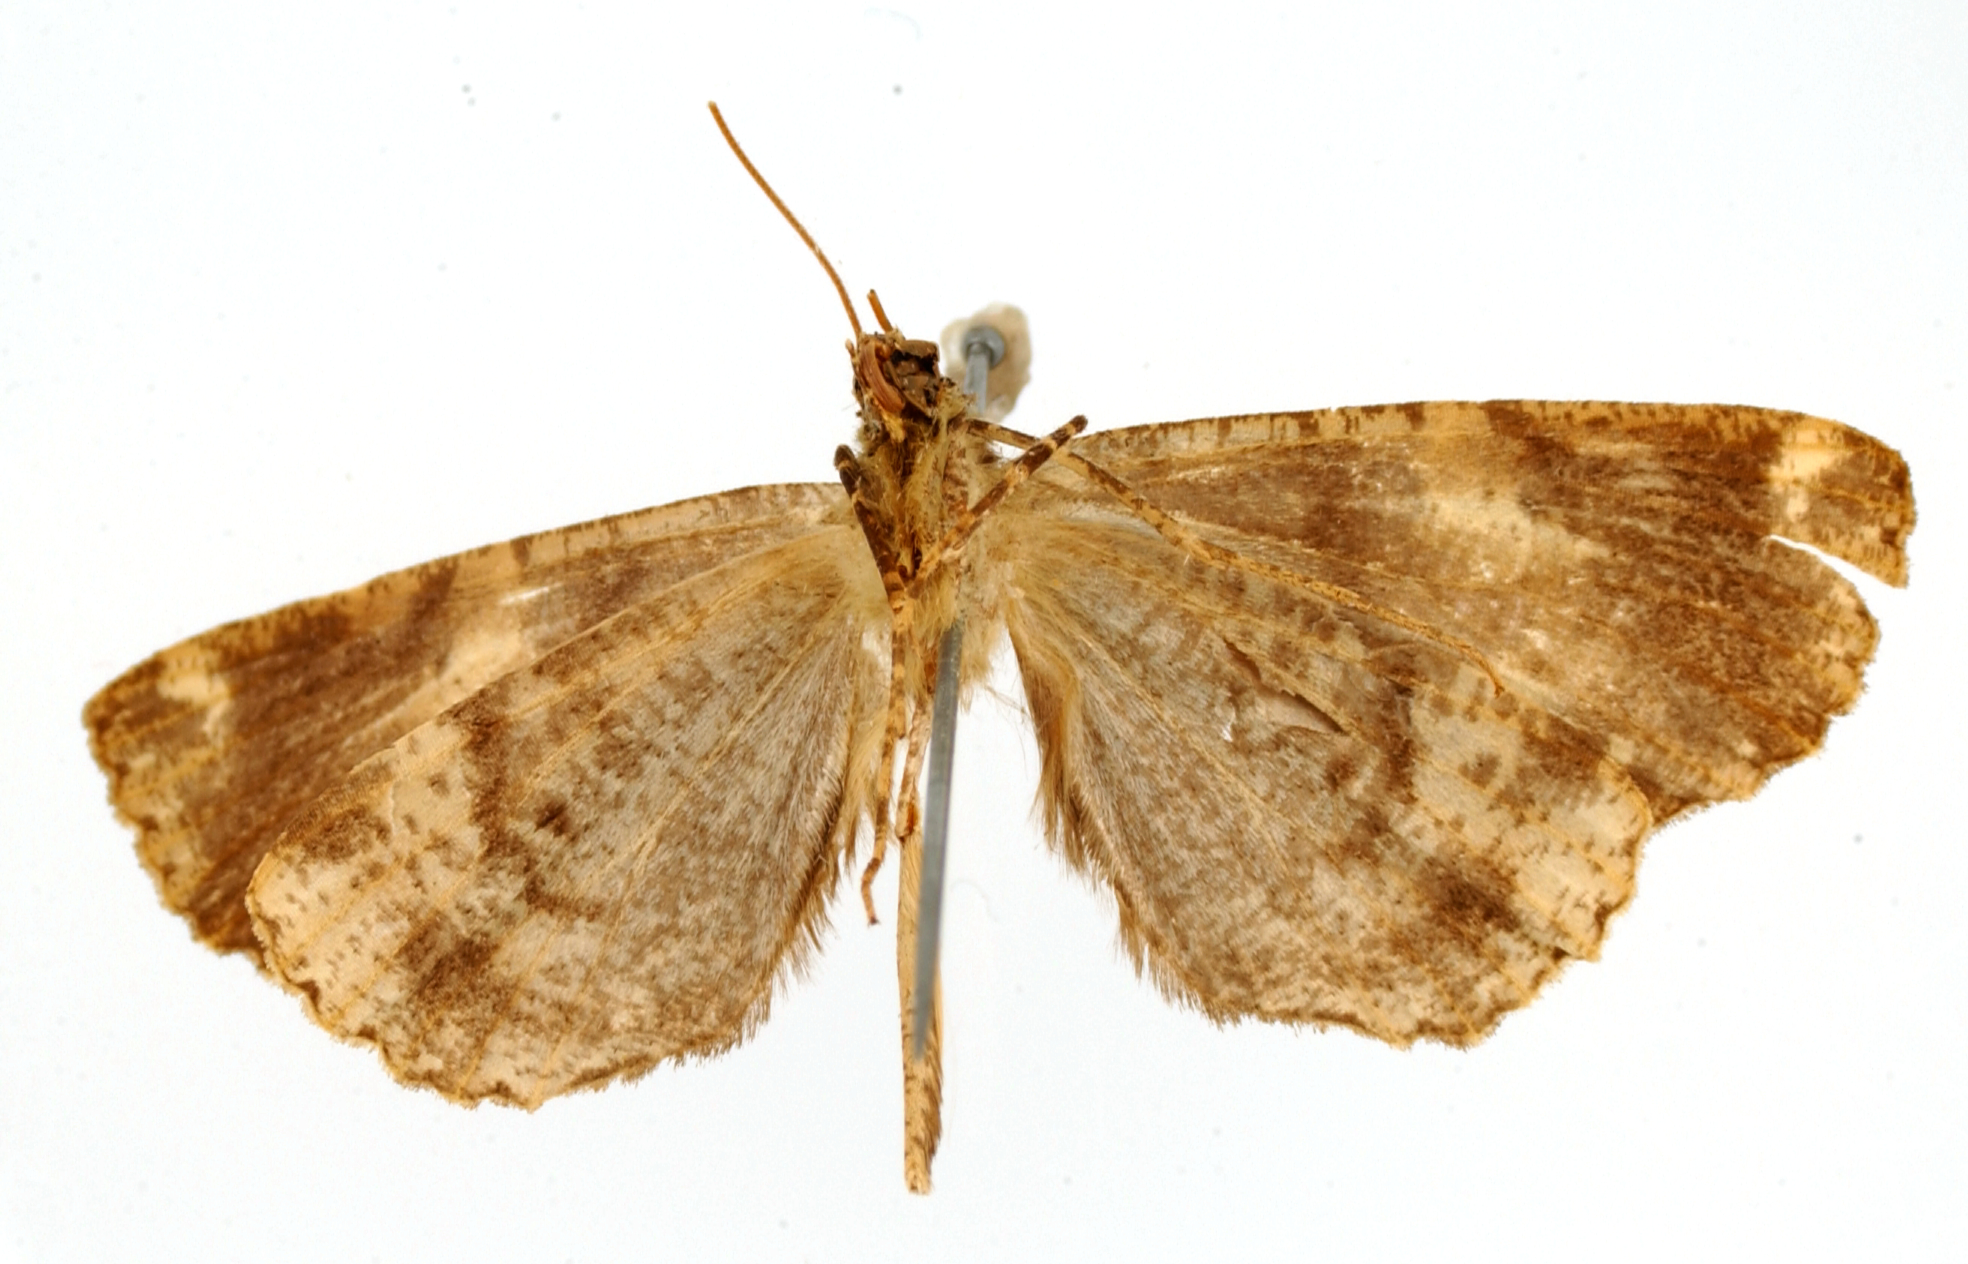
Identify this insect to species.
Ischnopteryx viriosa
